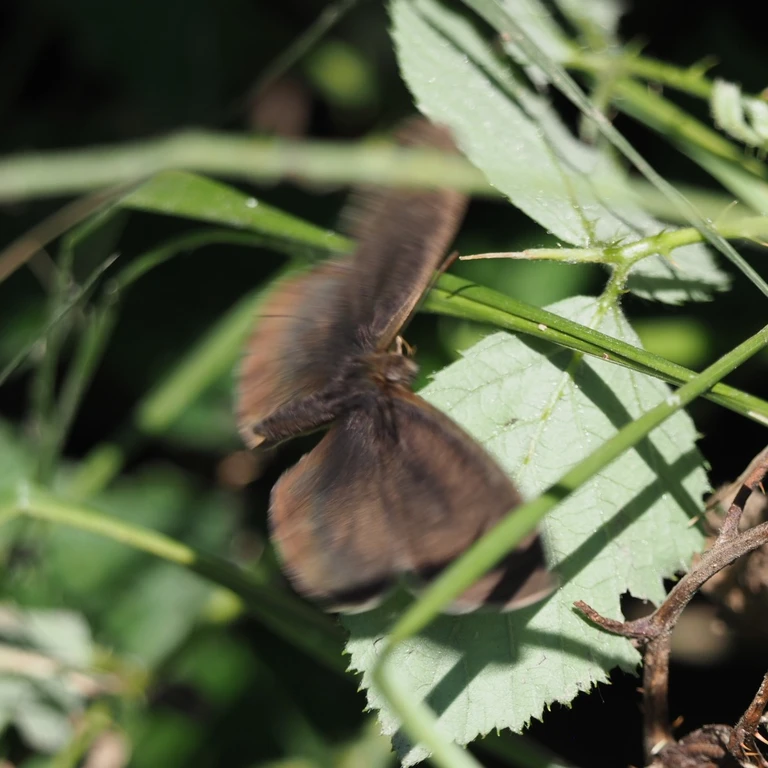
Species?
Maniola jurtina
